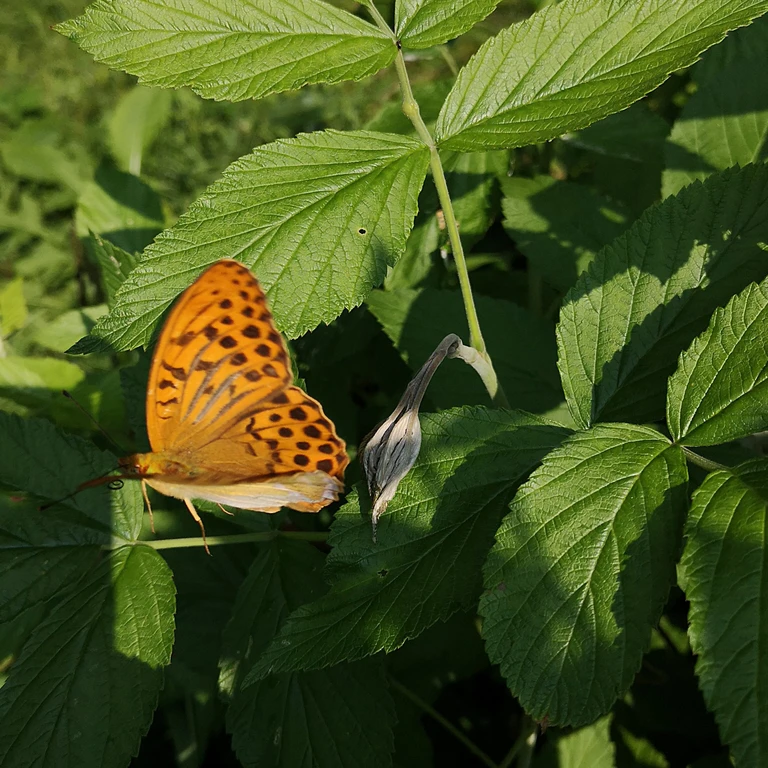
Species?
Argynnis paphia
